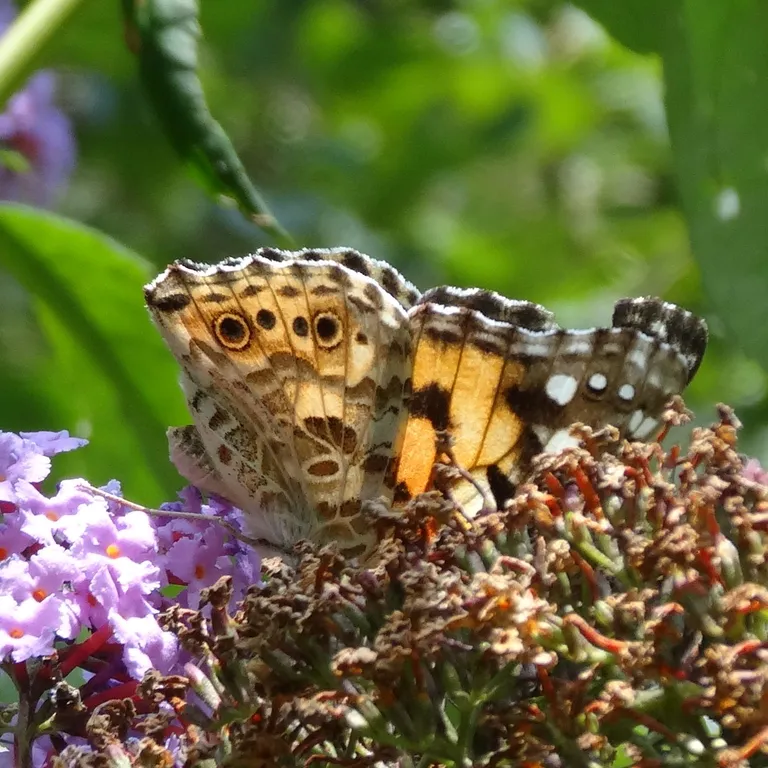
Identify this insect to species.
Vanessa cardui
